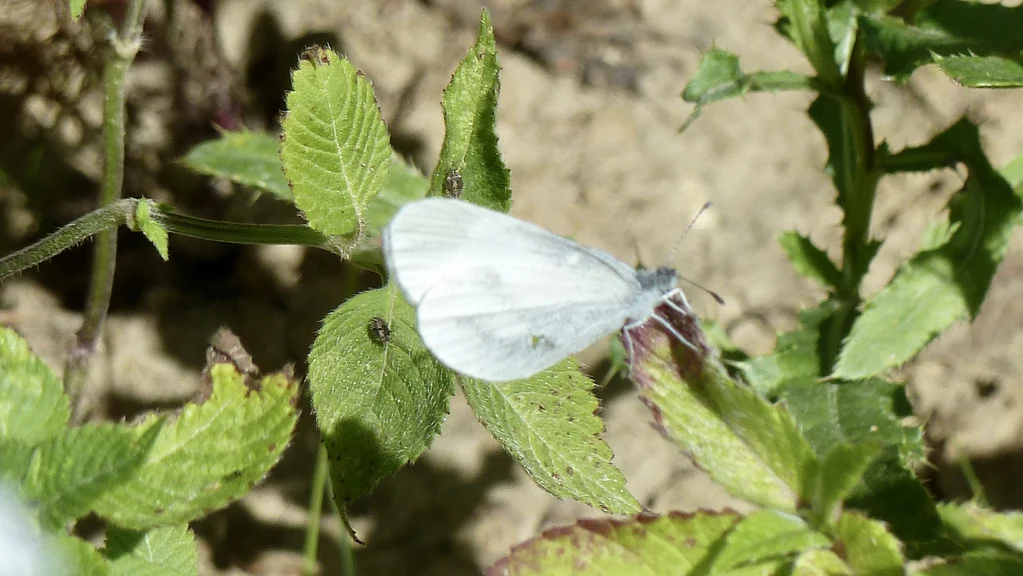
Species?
Leptidea sinapis/juvernica
